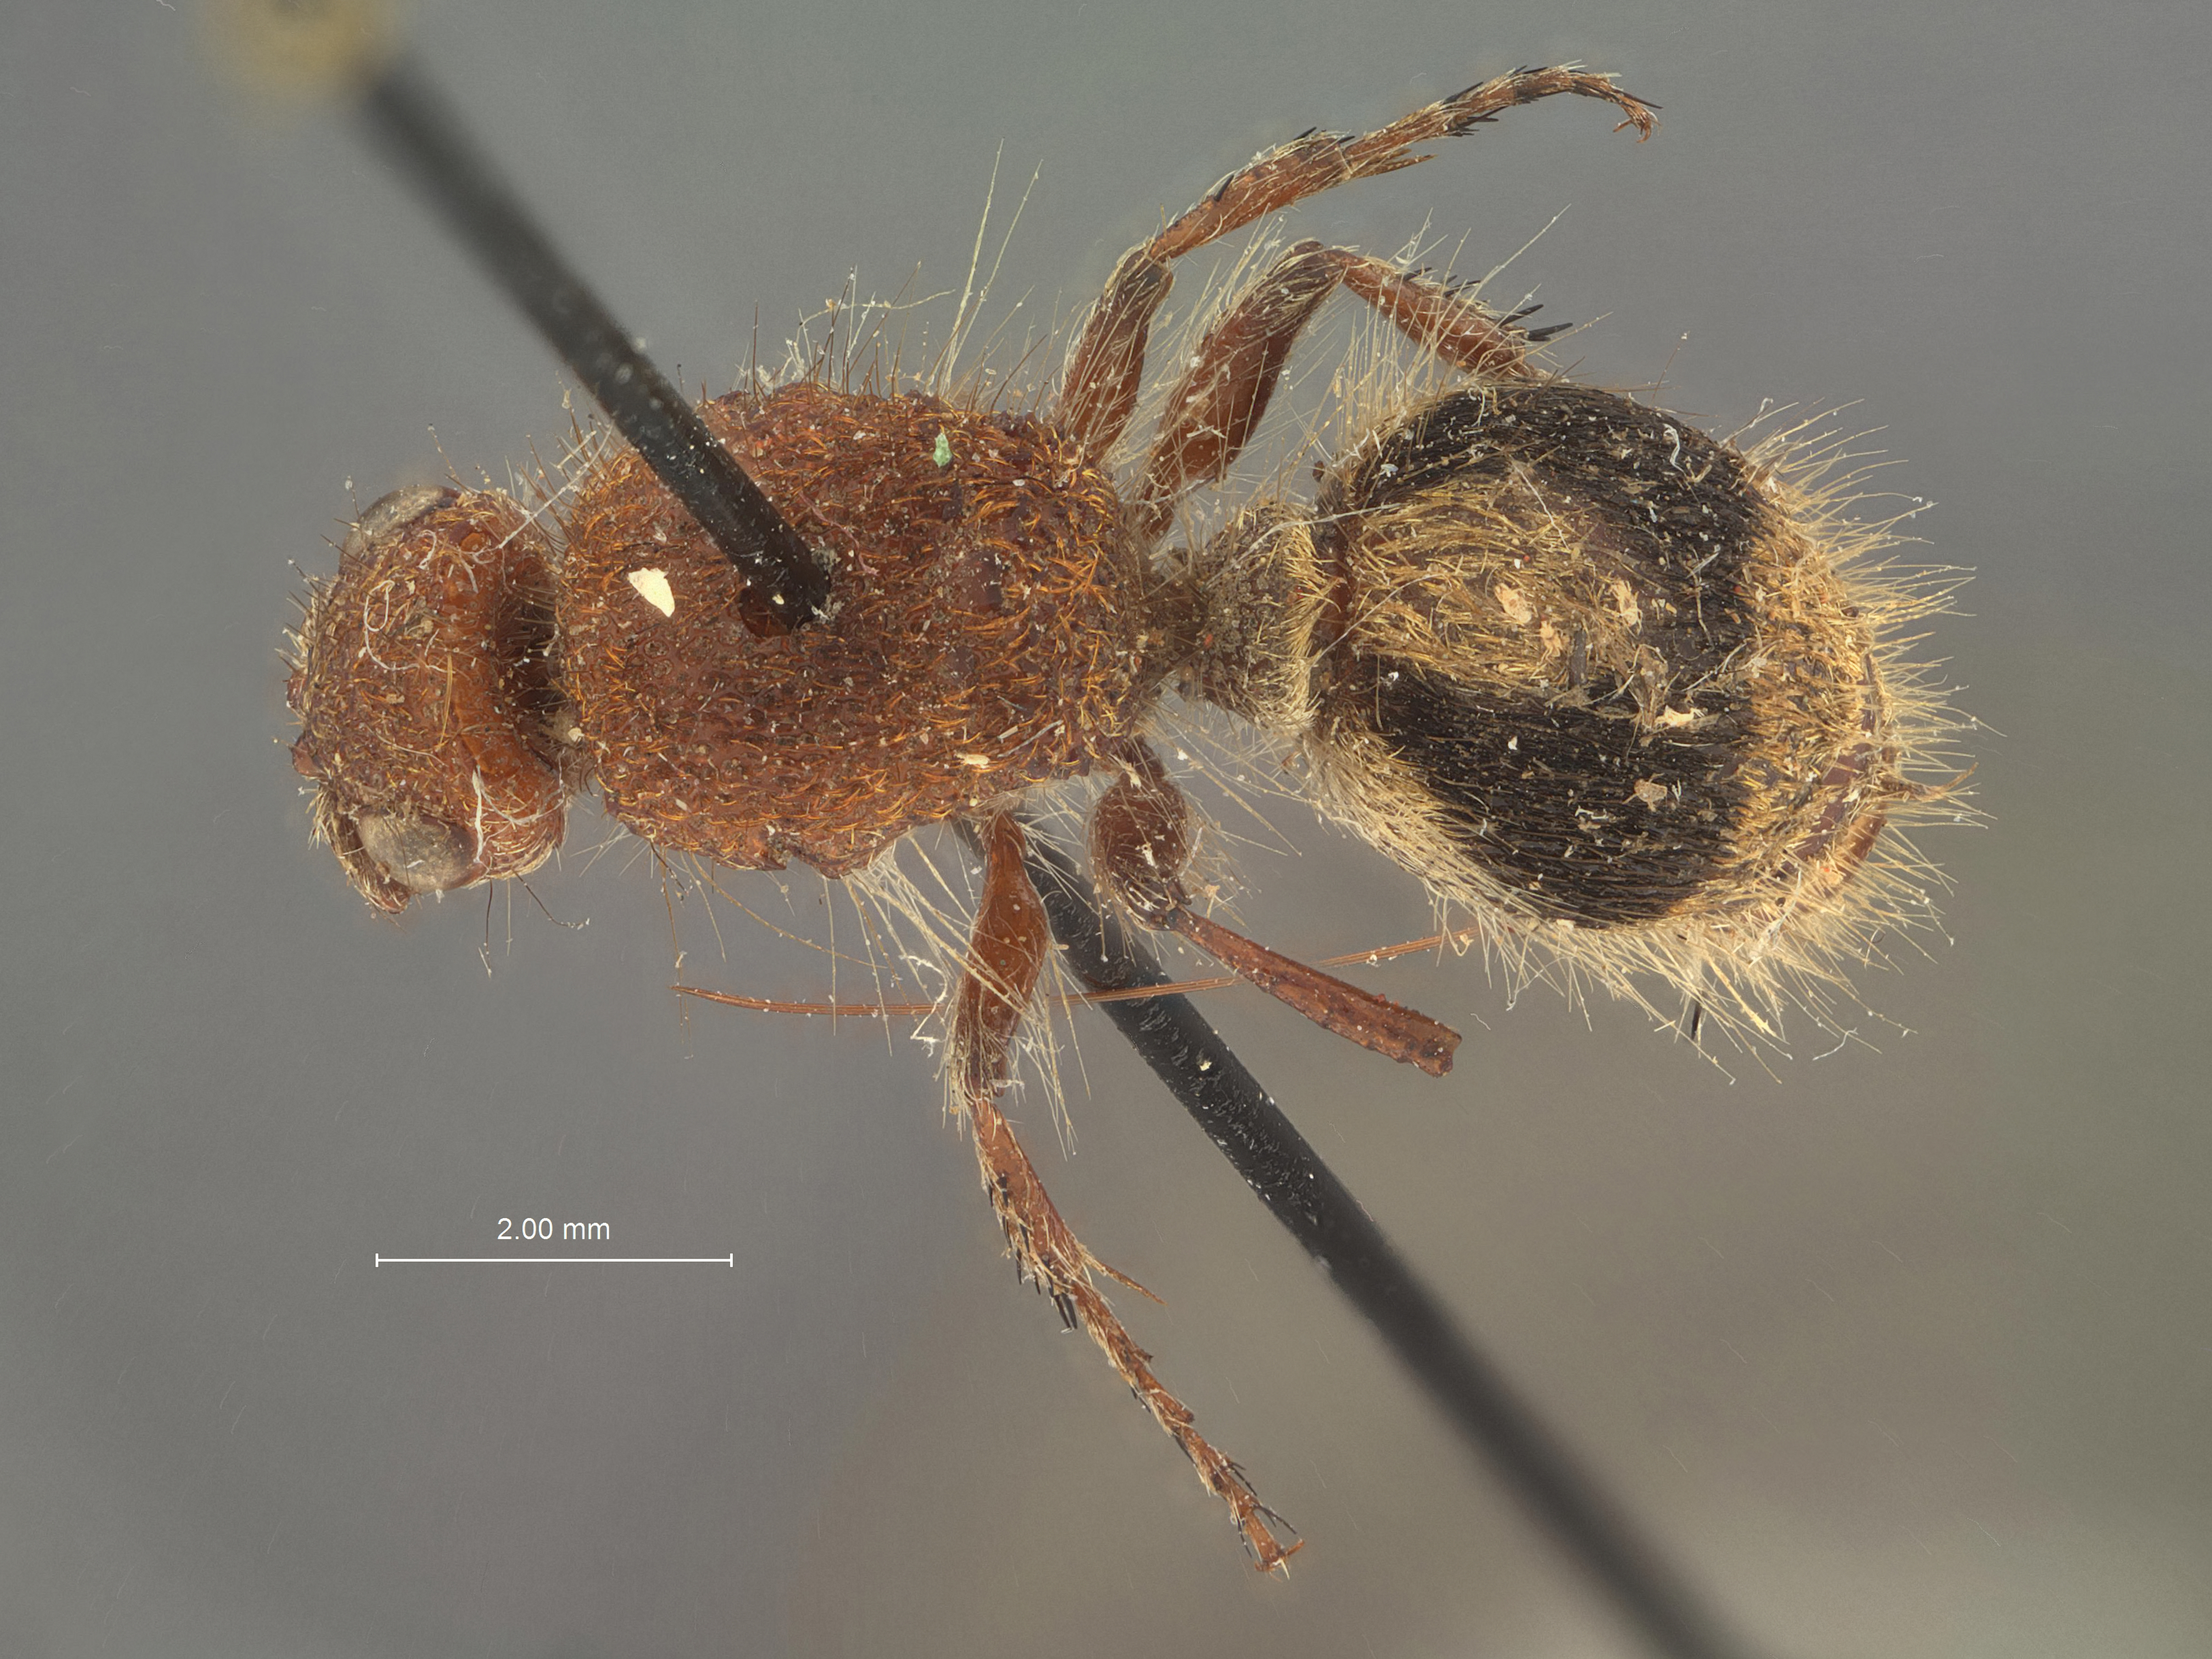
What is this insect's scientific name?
Dasylabris trunciceps
